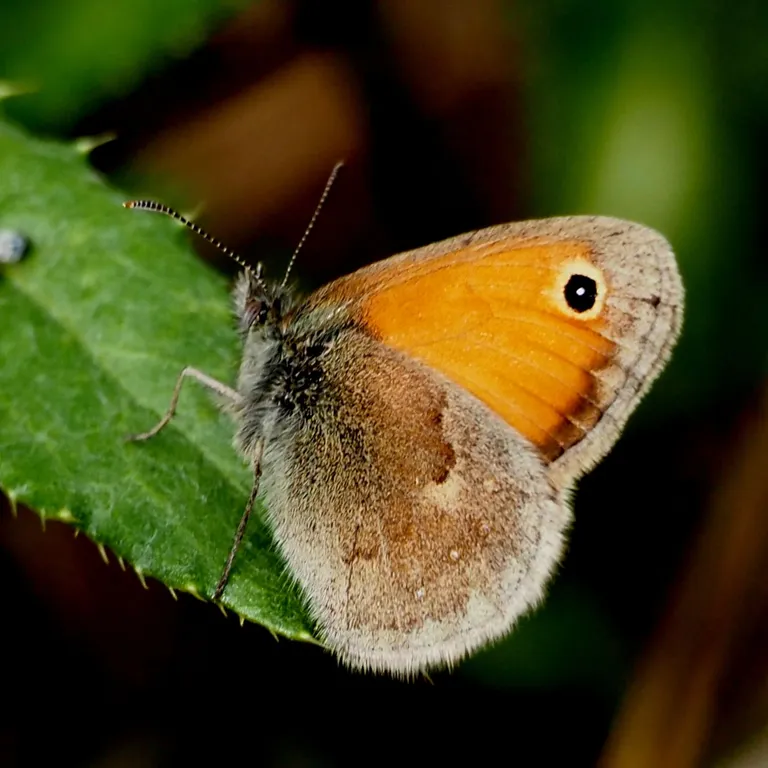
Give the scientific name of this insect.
Coenonympha pamphilus
